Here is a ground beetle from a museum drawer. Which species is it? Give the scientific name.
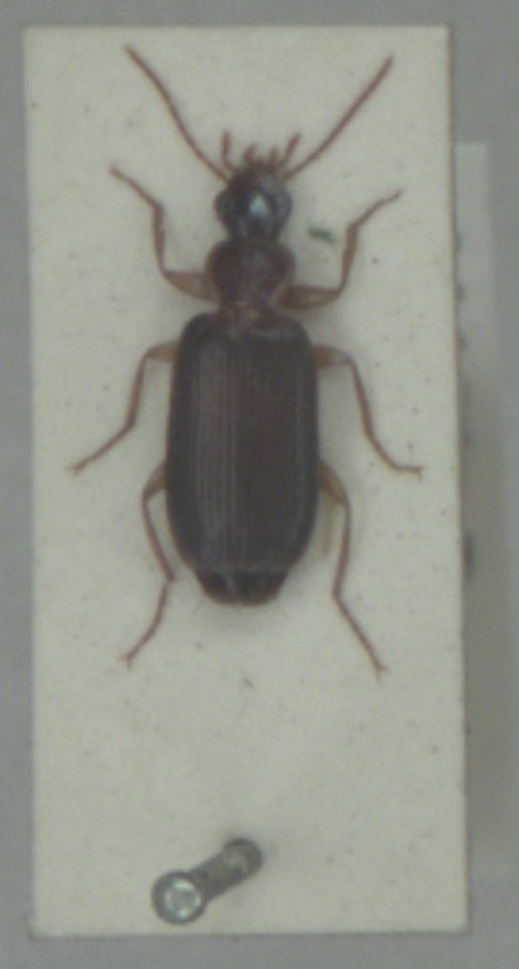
Dromius meridionalis
